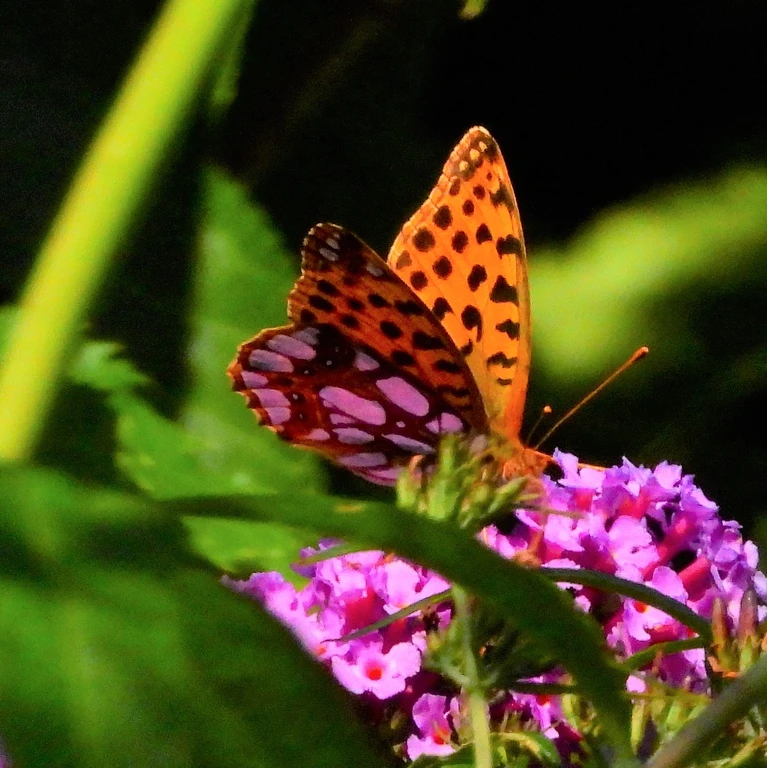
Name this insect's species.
Issoria lathonia
